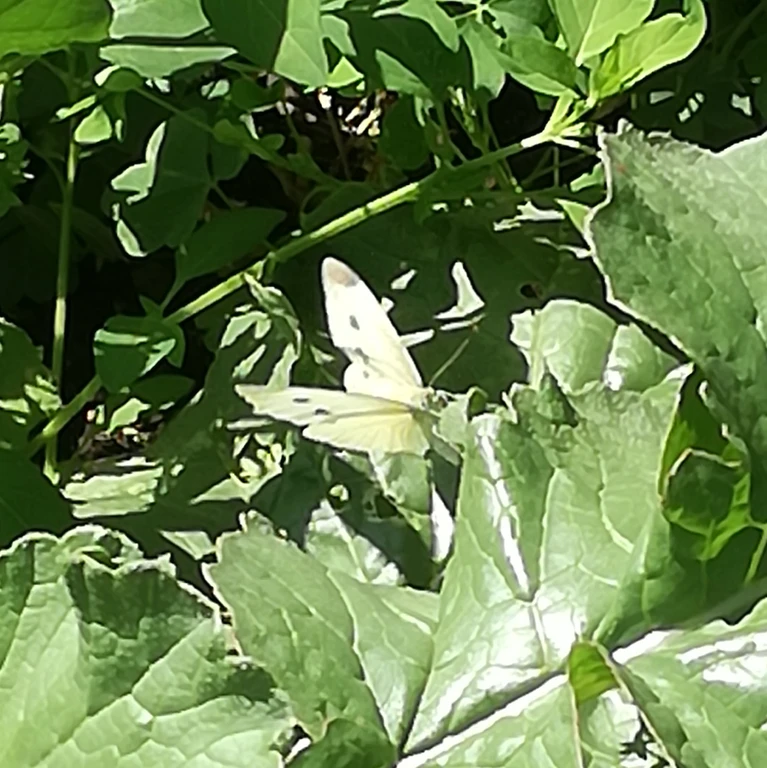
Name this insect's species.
Pieris rapae
